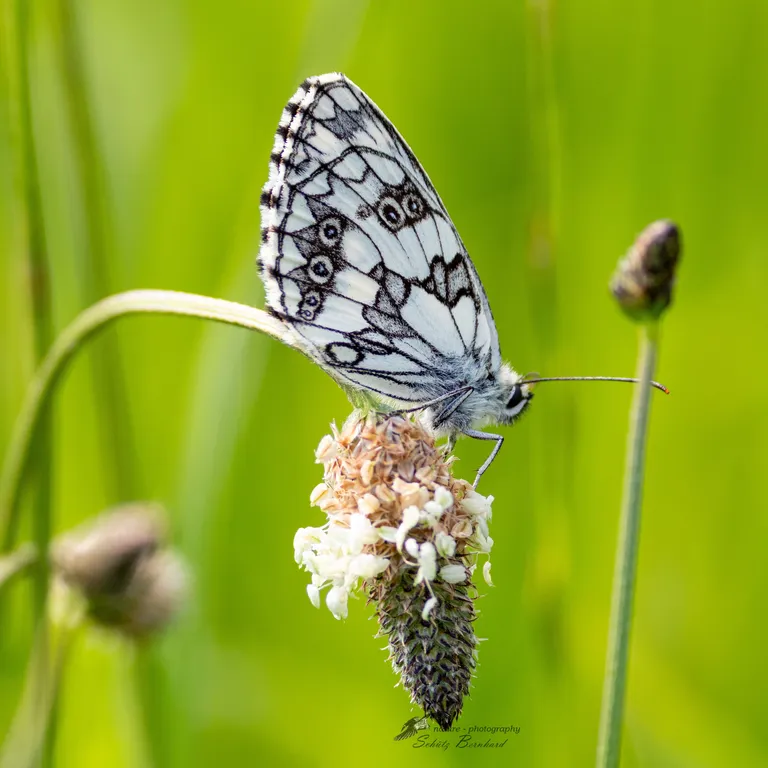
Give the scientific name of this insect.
Melanargia galathea
